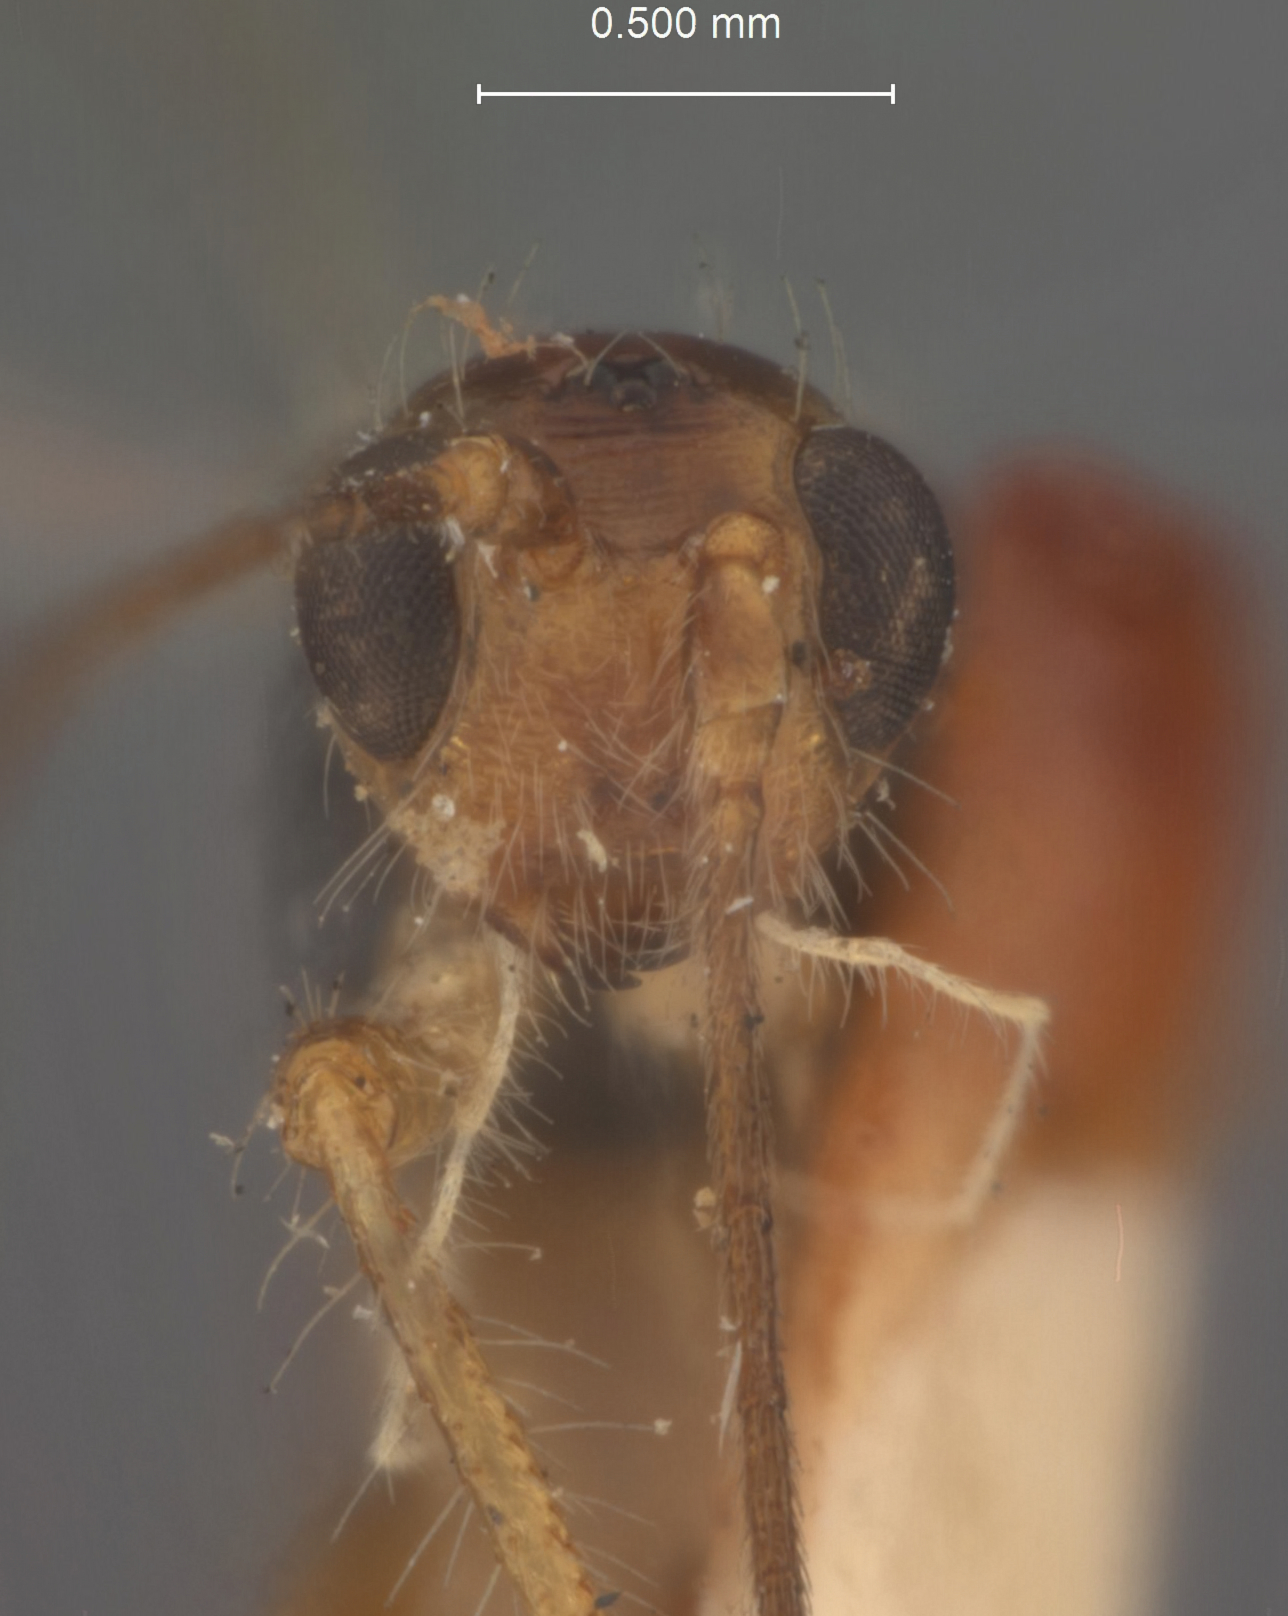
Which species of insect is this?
Spathius hebrus
